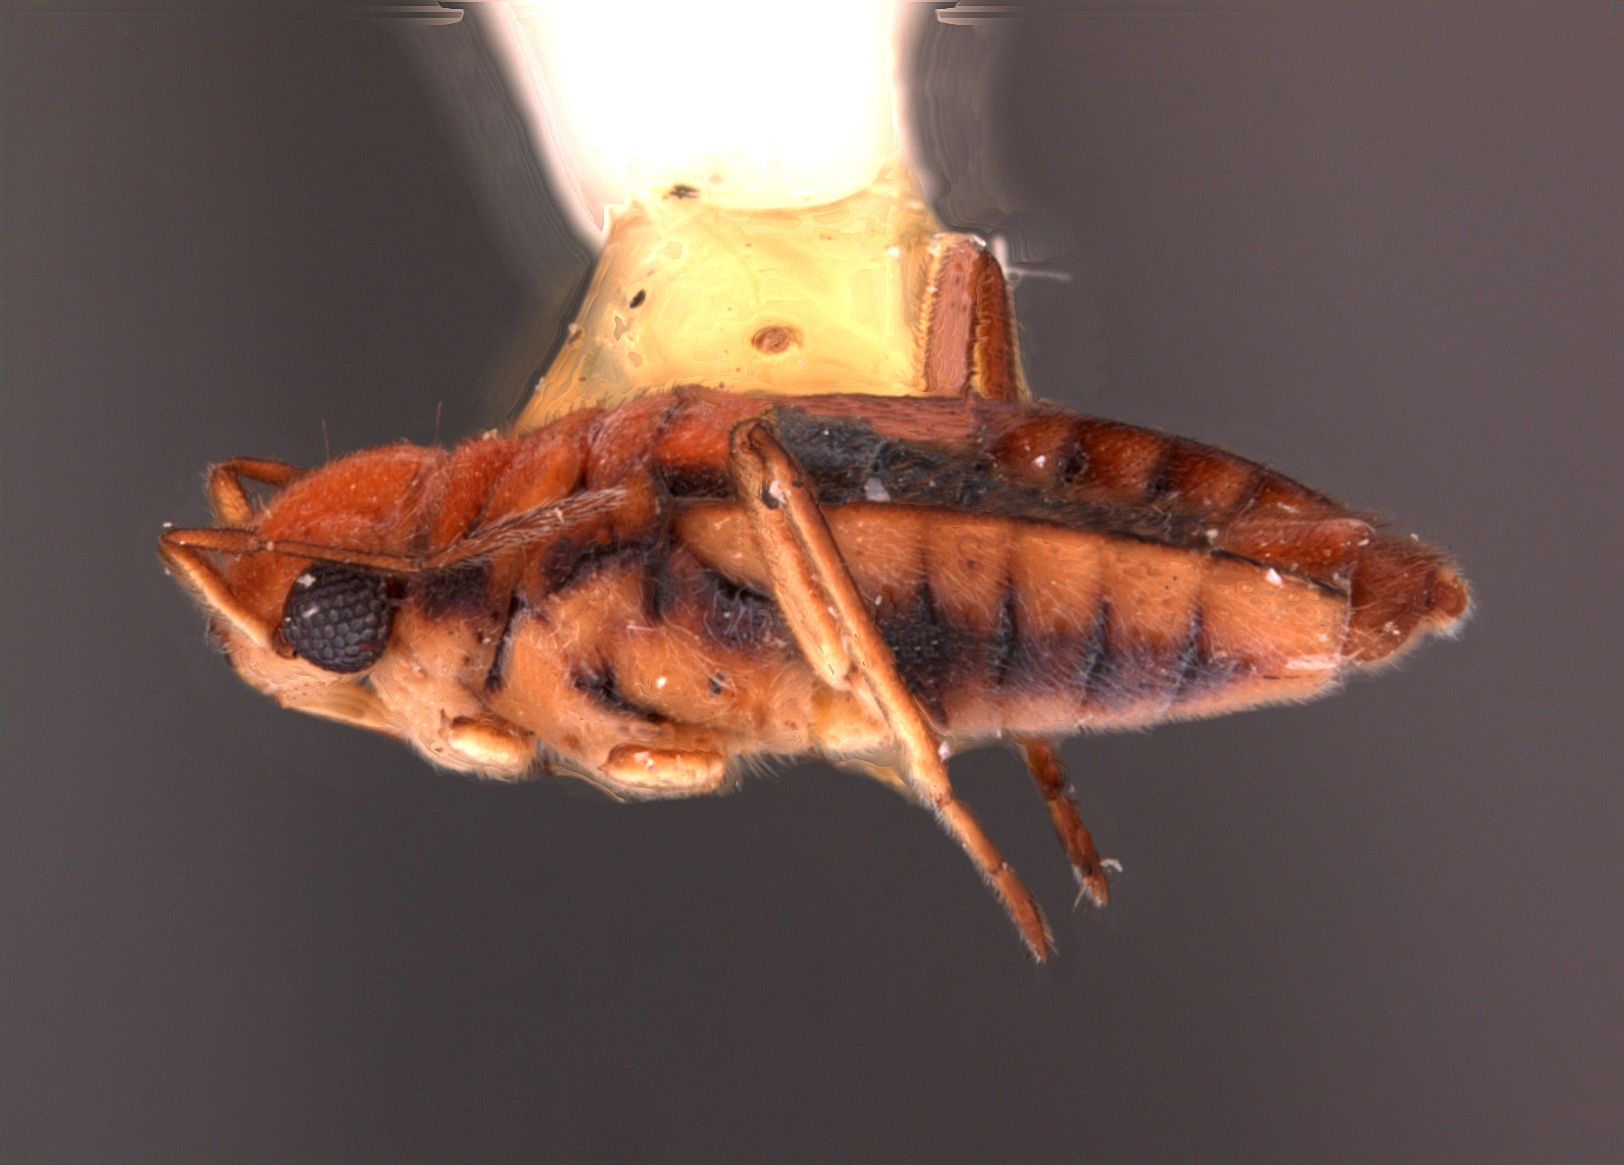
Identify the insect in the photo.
Microvelia chilena
